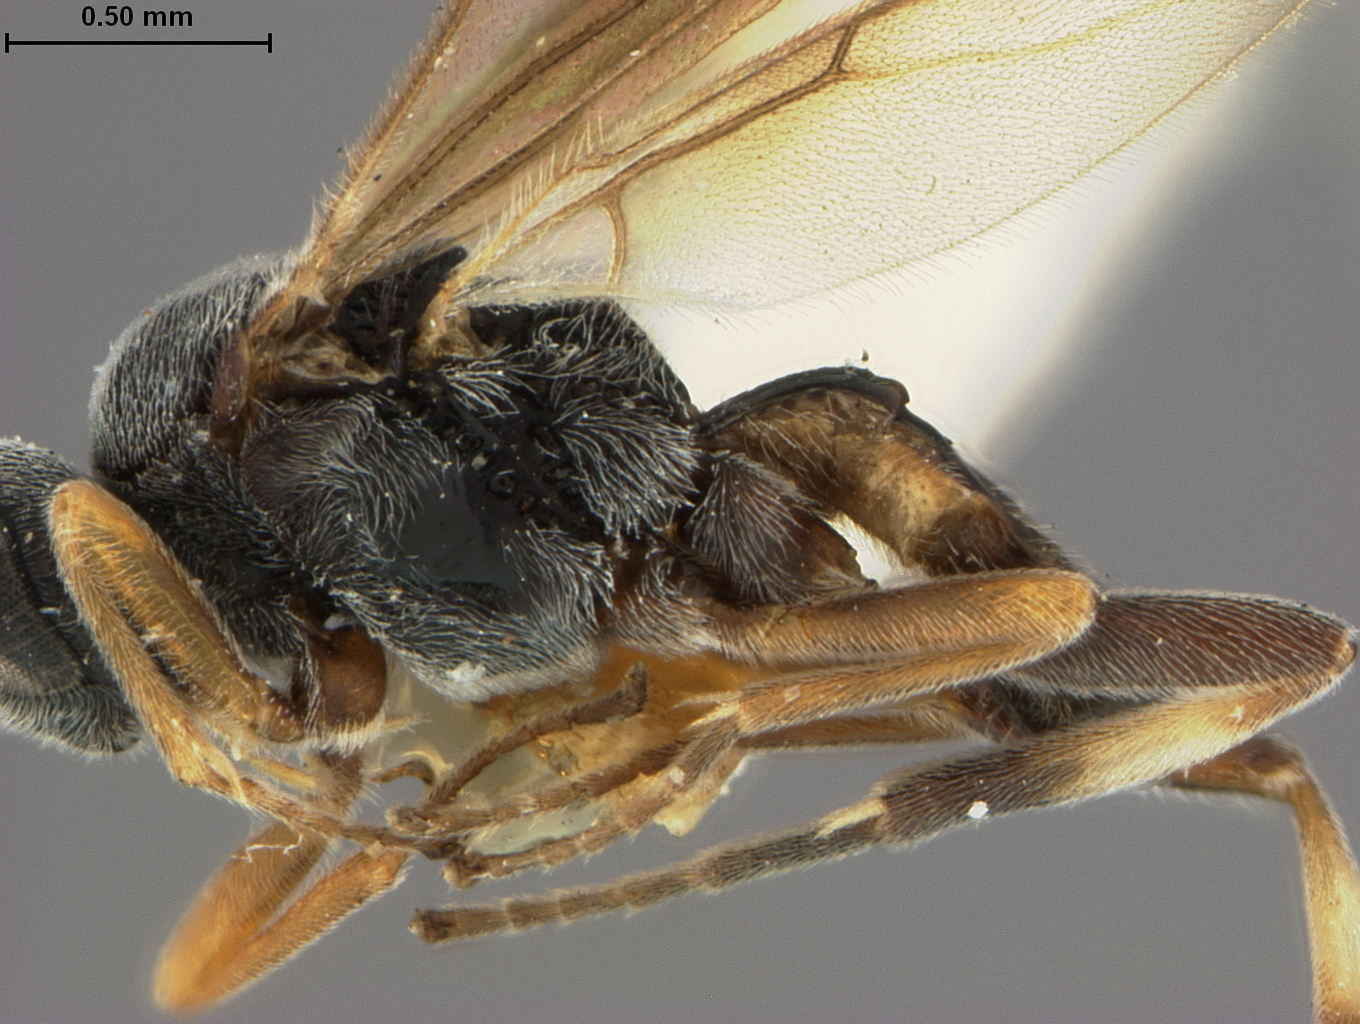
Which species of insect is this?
Microplitis manillae
